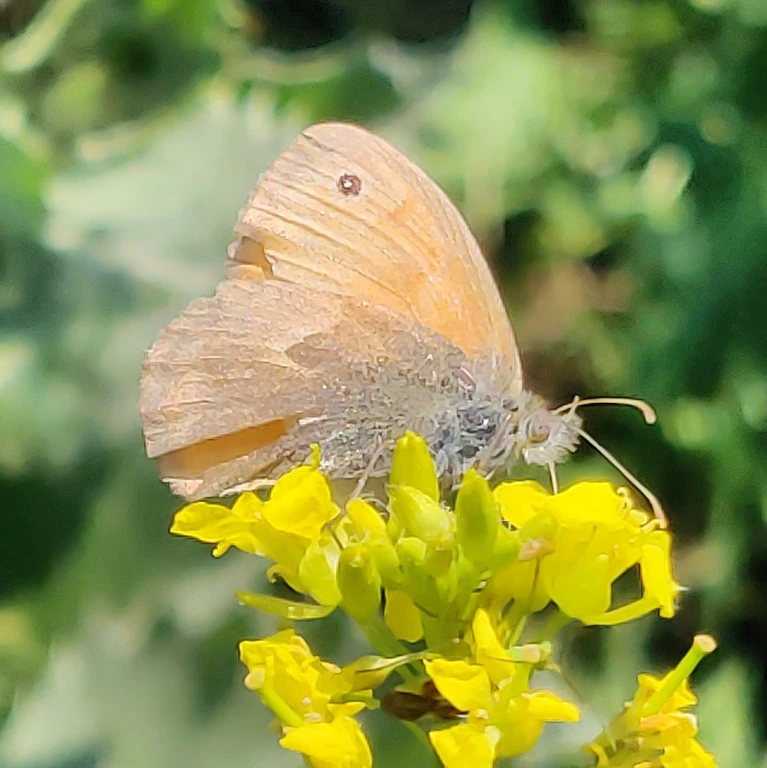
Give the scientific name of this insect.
Coenonympha pamphilus
